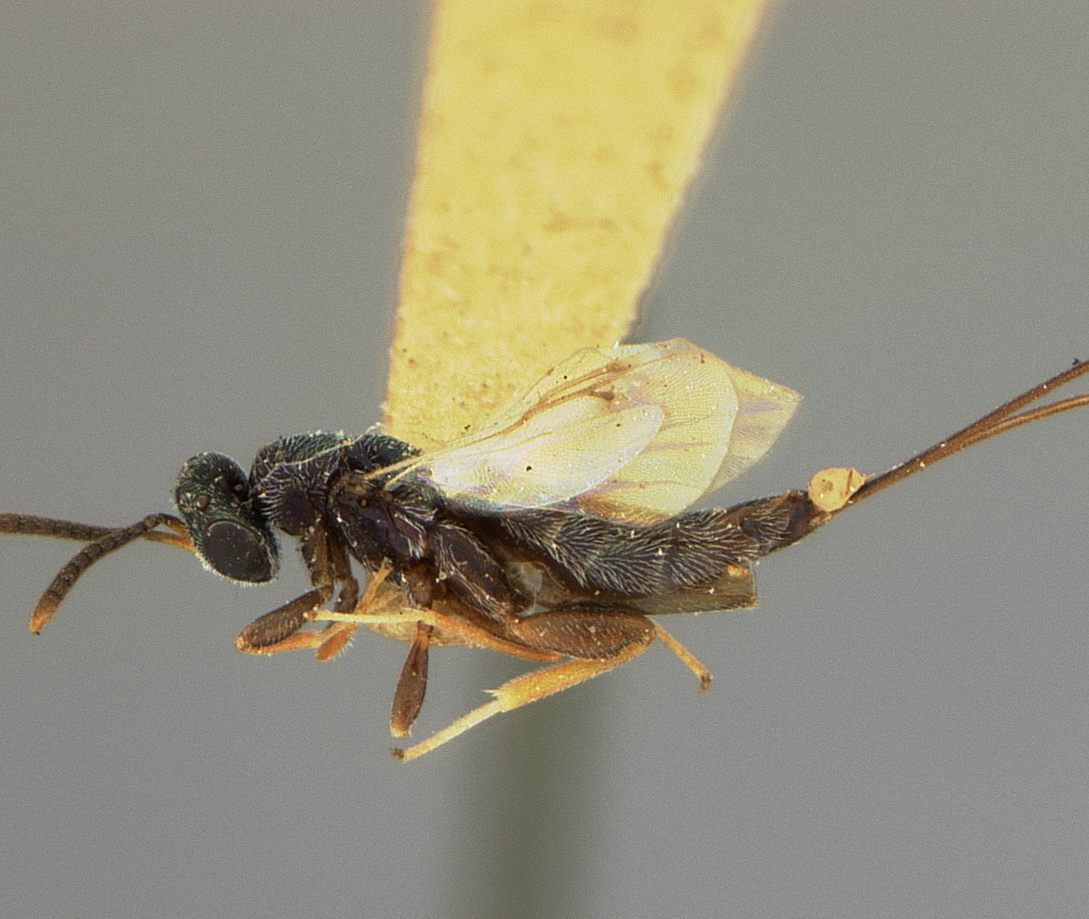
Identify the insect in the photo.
Websterellus tritici
